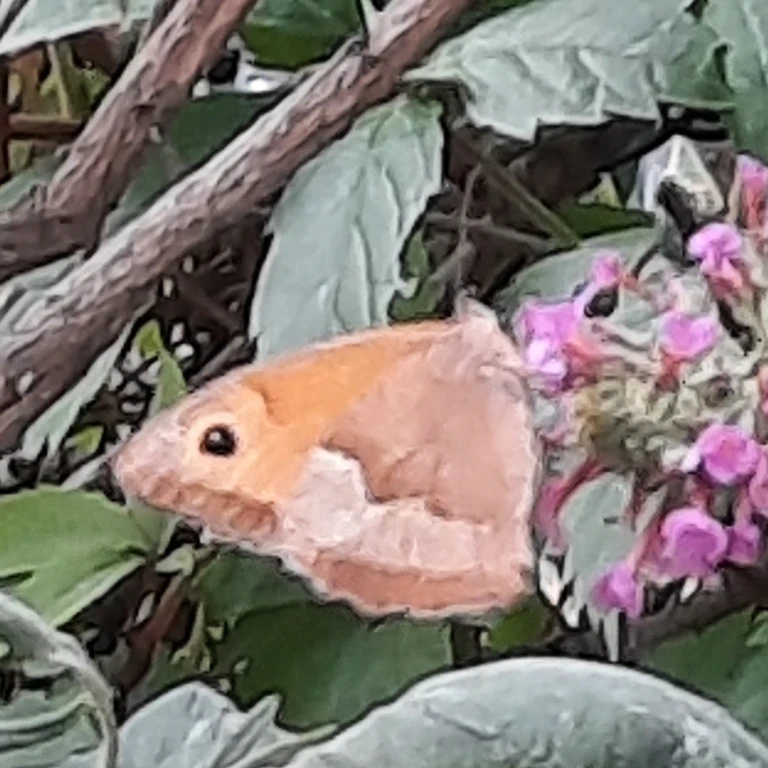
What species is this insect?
Maniola jurtina
